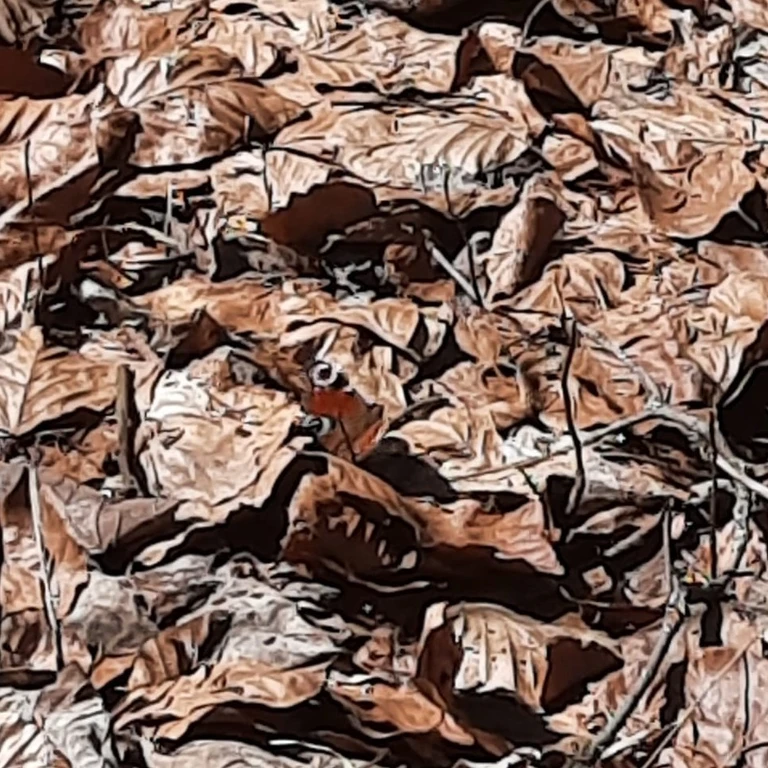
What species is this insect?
Aglais io
